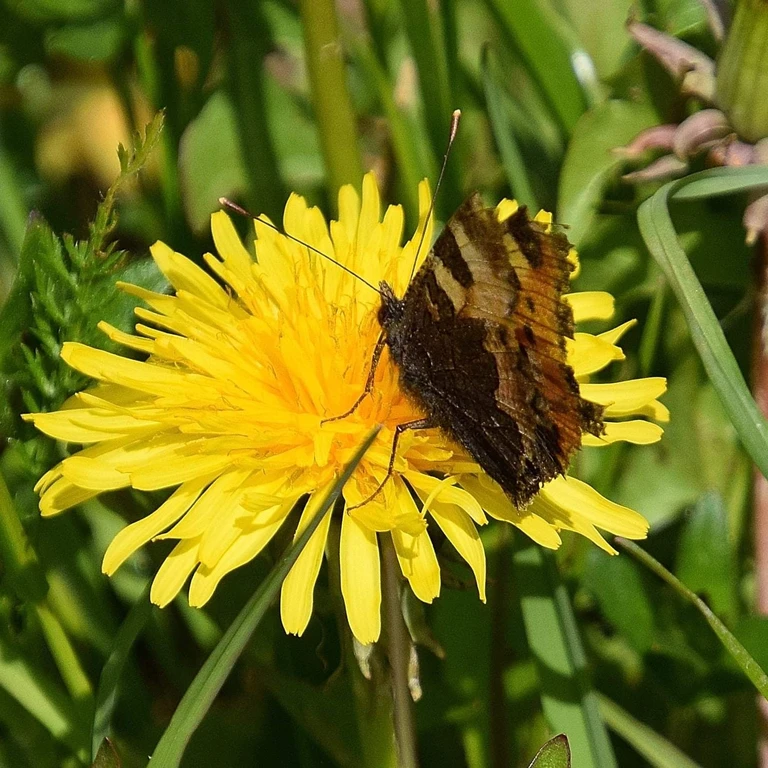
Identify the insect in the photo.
Aglais urticae
